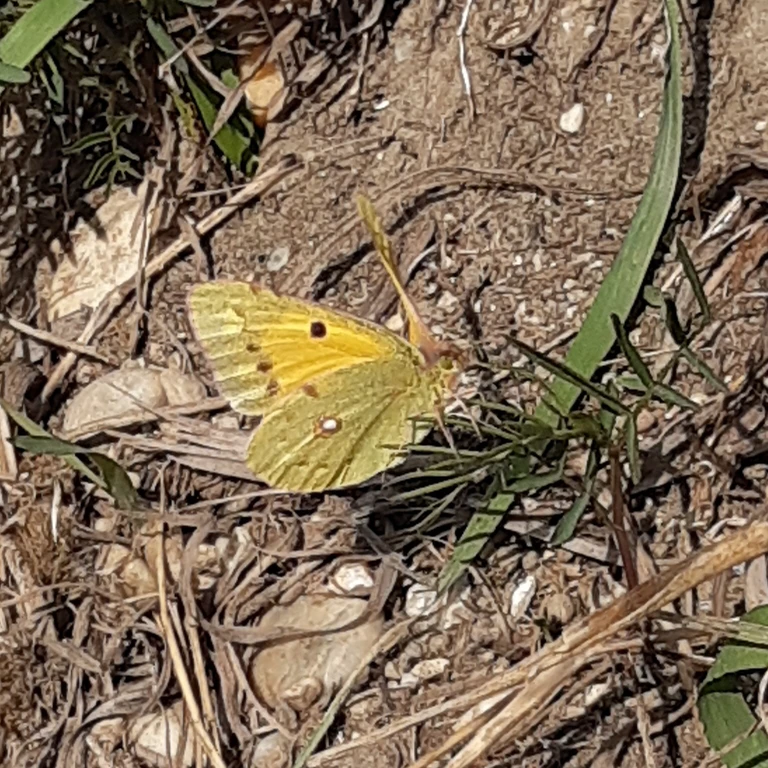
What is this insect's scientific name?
Colias croceus
